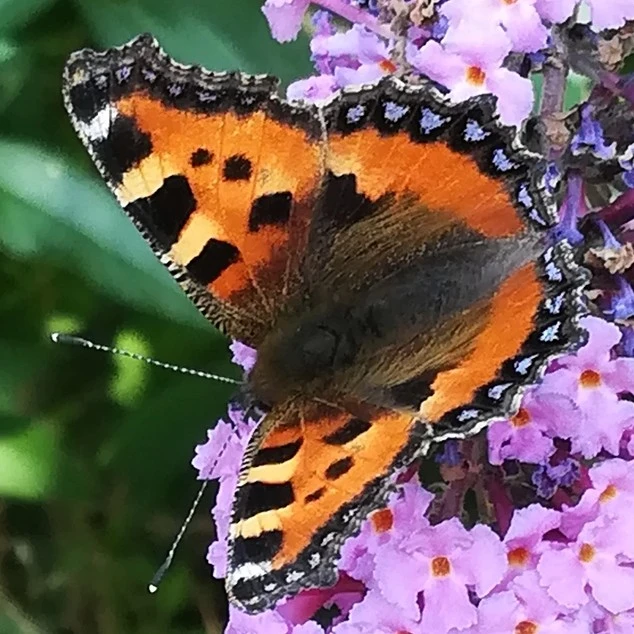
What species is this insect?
Aglais urticae
